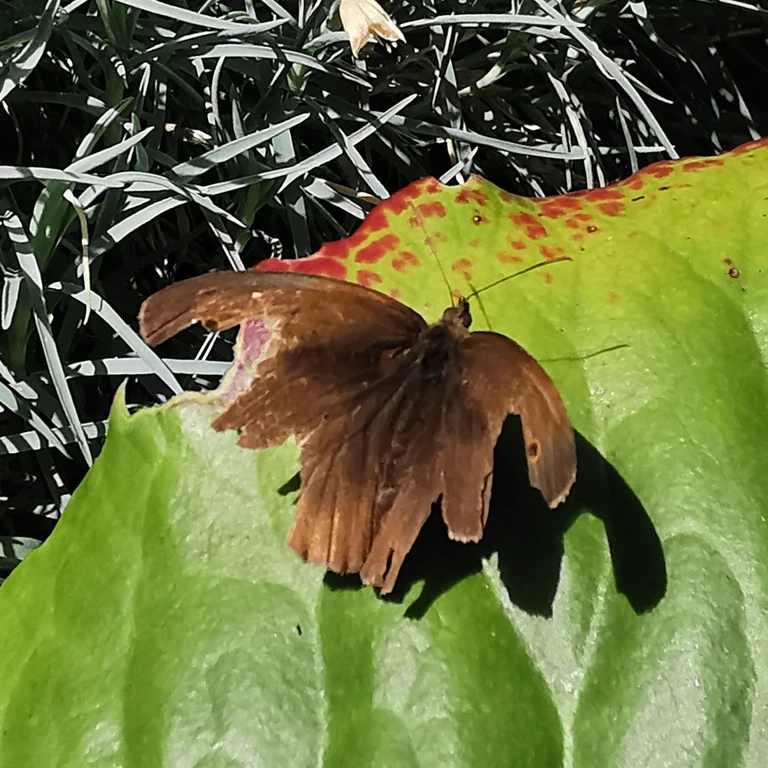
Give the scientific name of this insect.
Maniola jurtina
